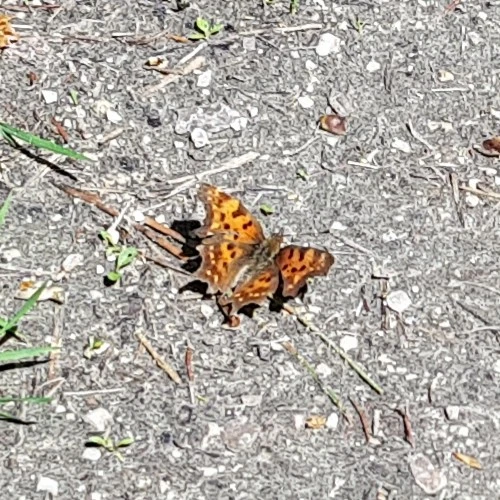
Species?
Polygonia c-album
